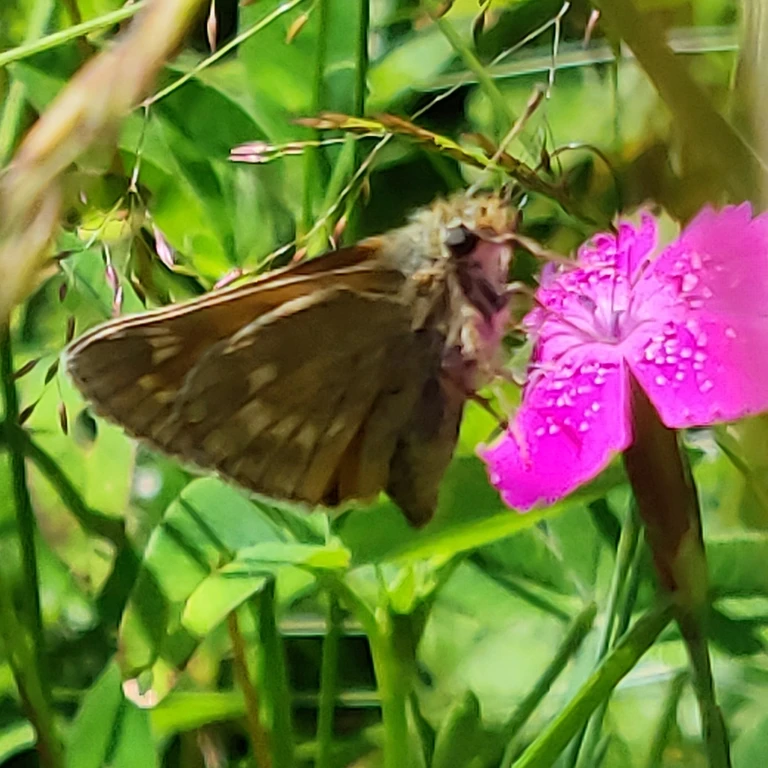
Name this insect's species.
Ochlodes sylvanus (also Ochlodes venata)
